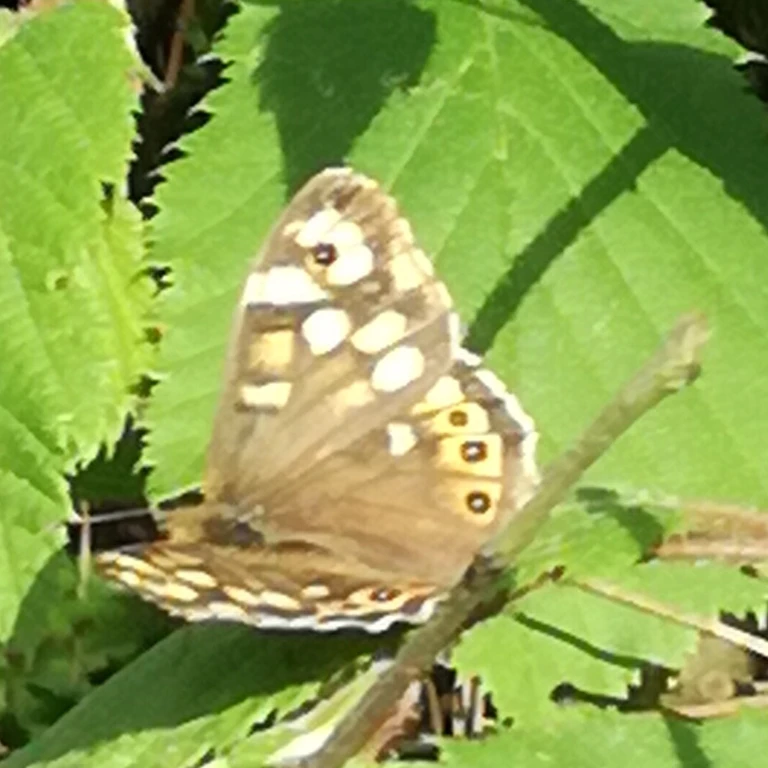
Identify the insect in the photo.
Pararge aegeria
